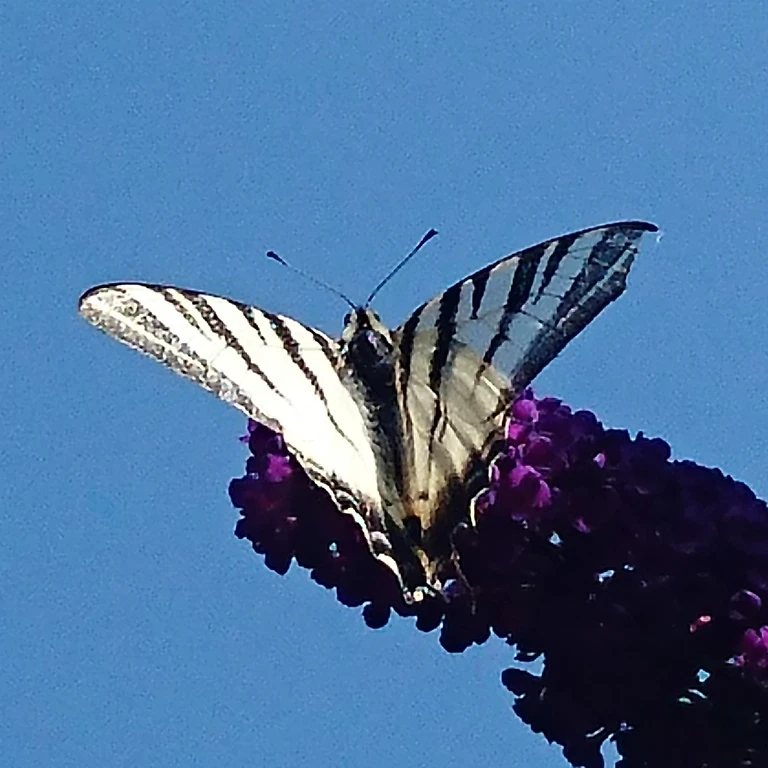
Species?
Iphiclides podalirius
